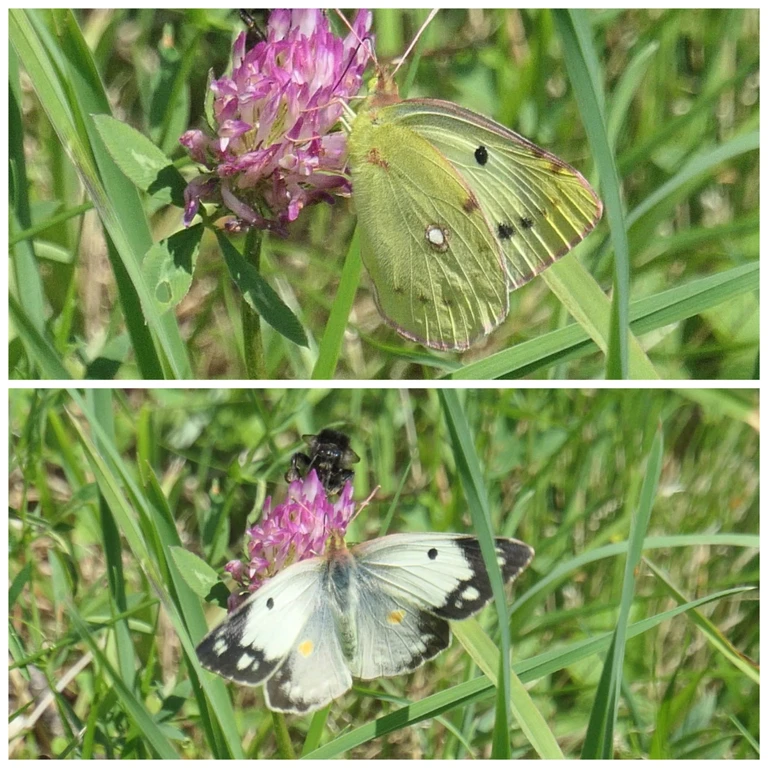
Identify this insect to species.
Colias croceus
